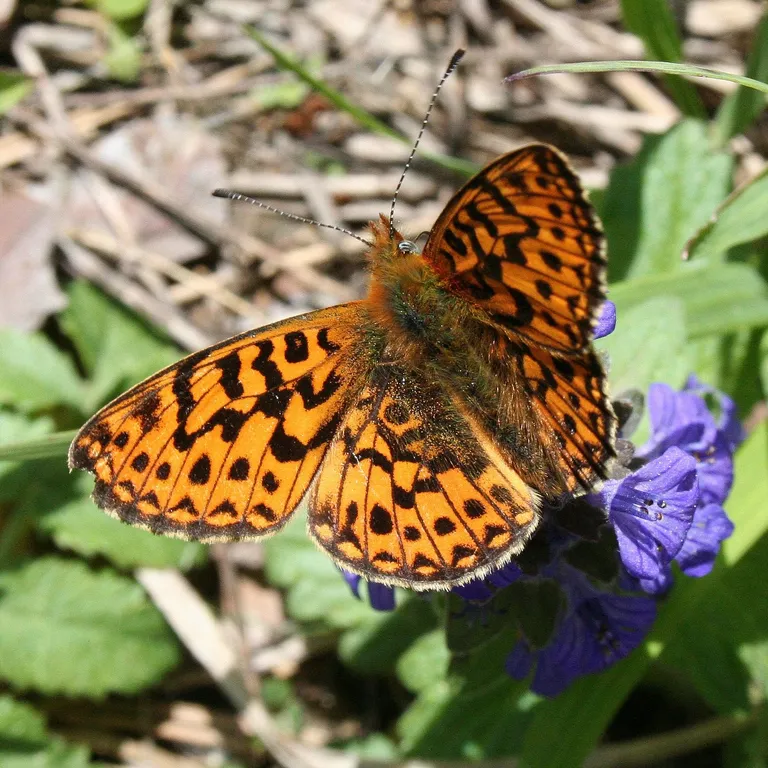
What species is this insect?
Boloria euphrosyne (also Clossiana euphrosyne)
